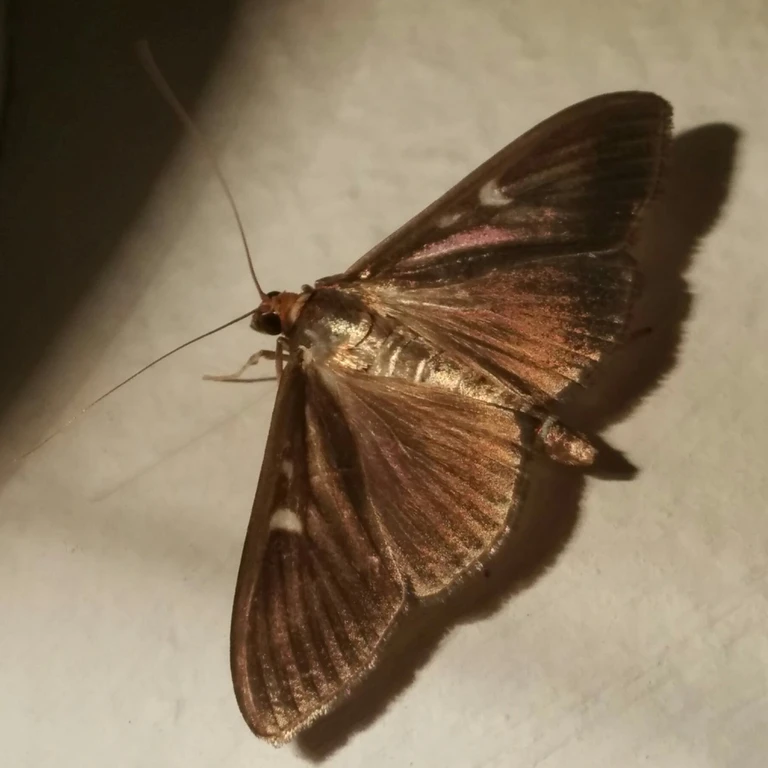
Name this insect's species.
Cydalima perspectalis
